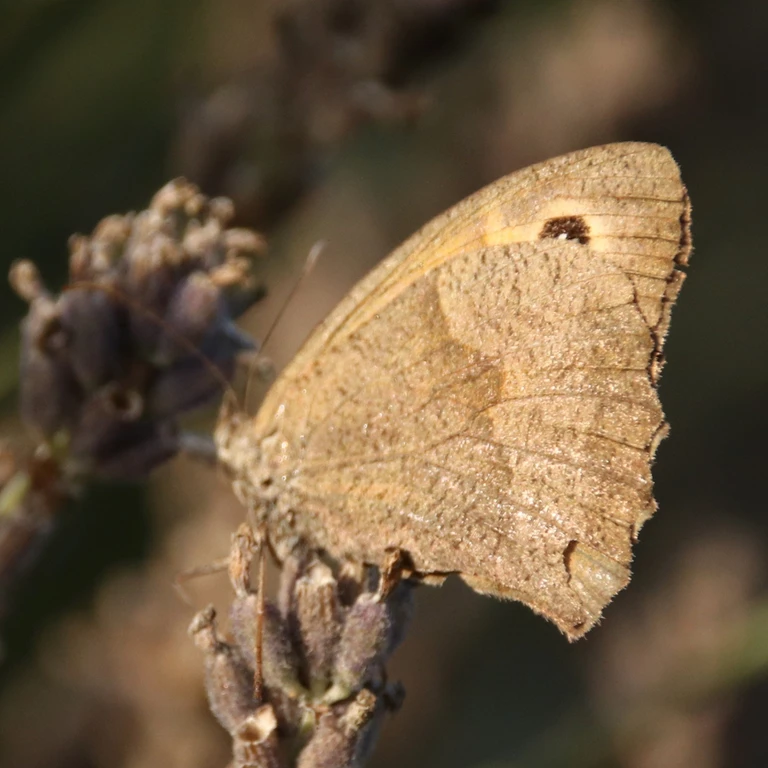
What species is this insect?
Maniola jurtina
